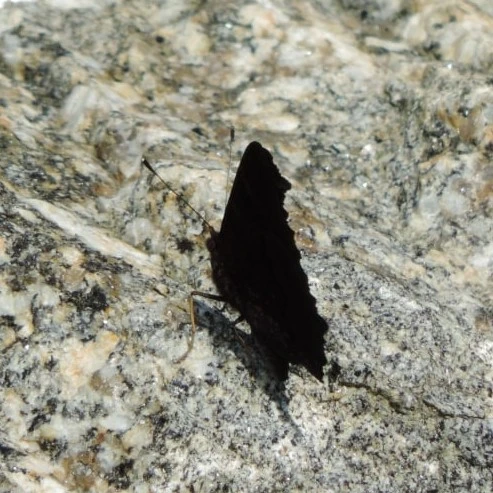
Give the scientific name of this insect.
Aglais io
